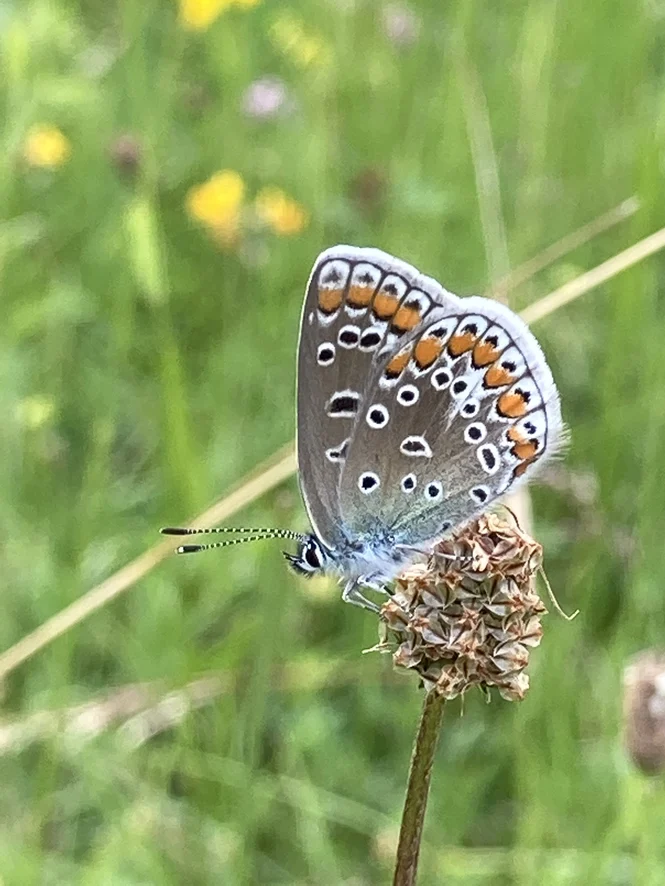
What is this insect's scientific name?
Polyommatus icarus
